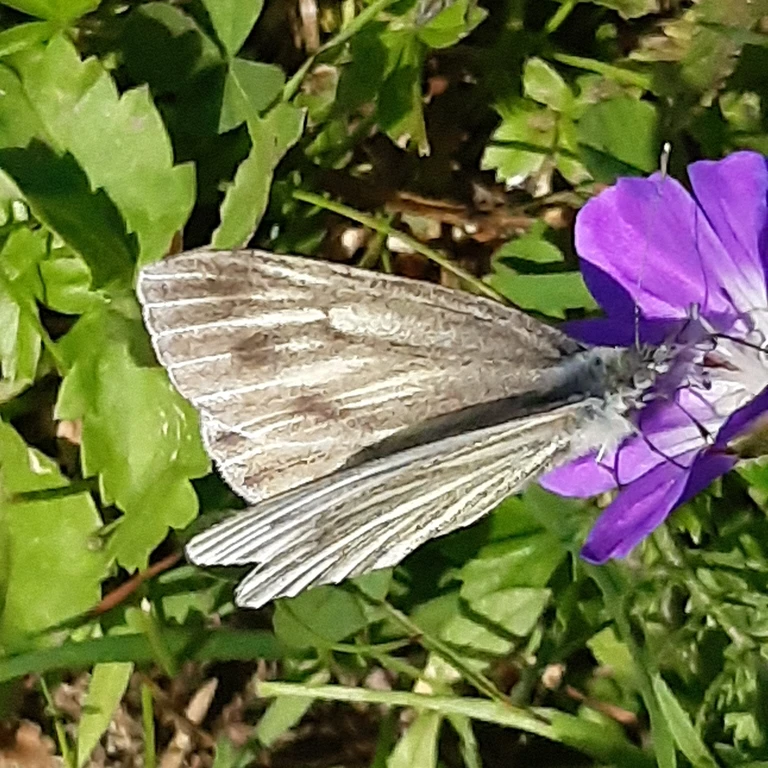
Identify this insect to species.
Pieris bryoniae
